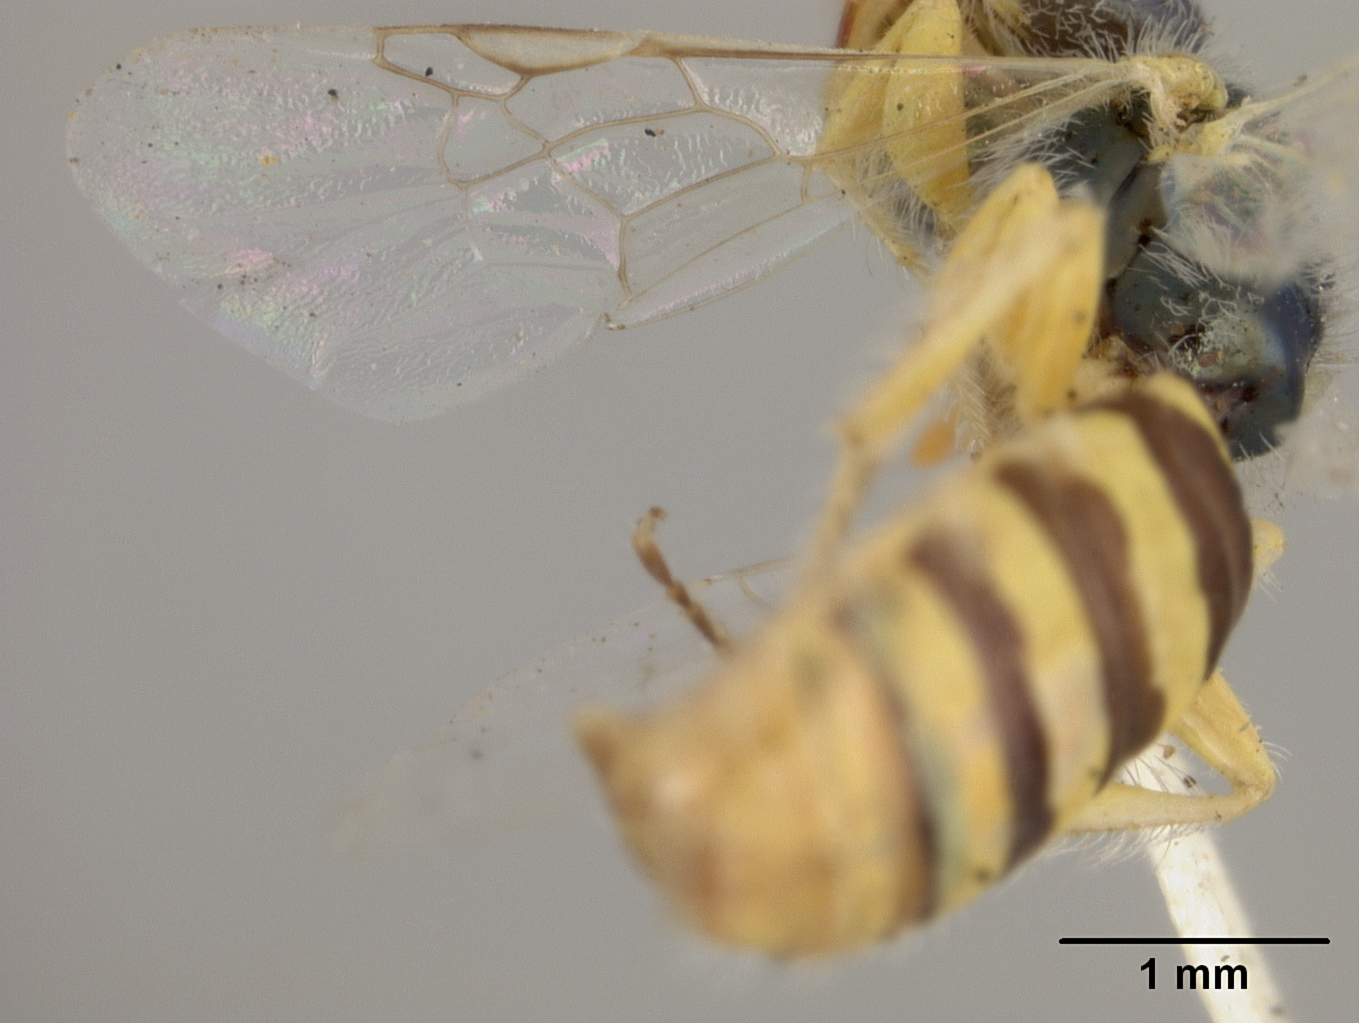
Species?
Perdita chrysothamni
